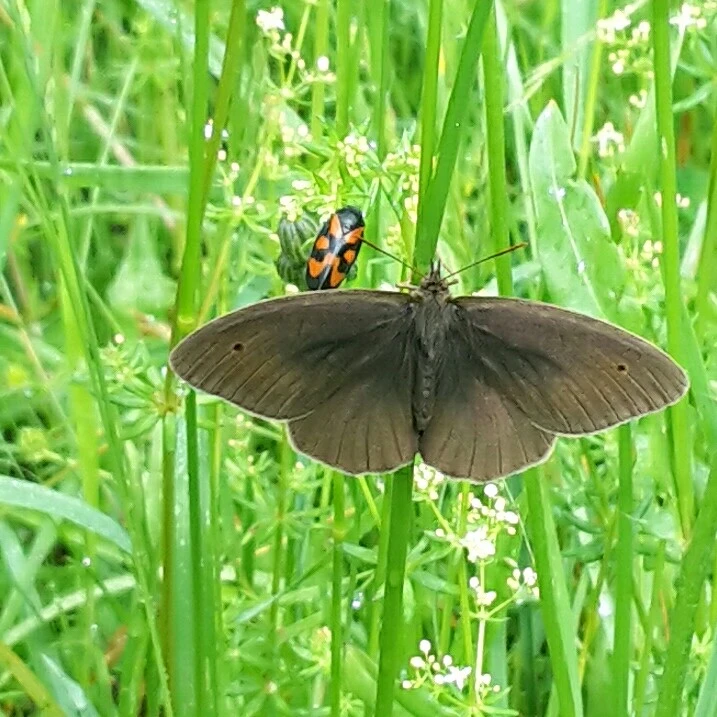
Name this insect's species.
Maniola jurtina
